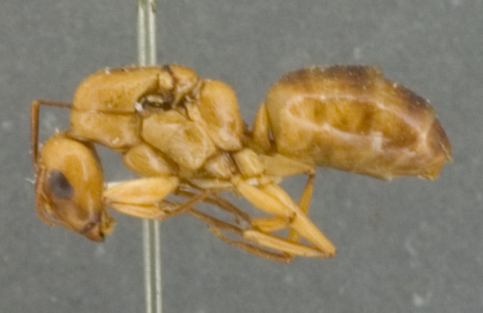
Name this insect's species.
Camponotus fragilis
